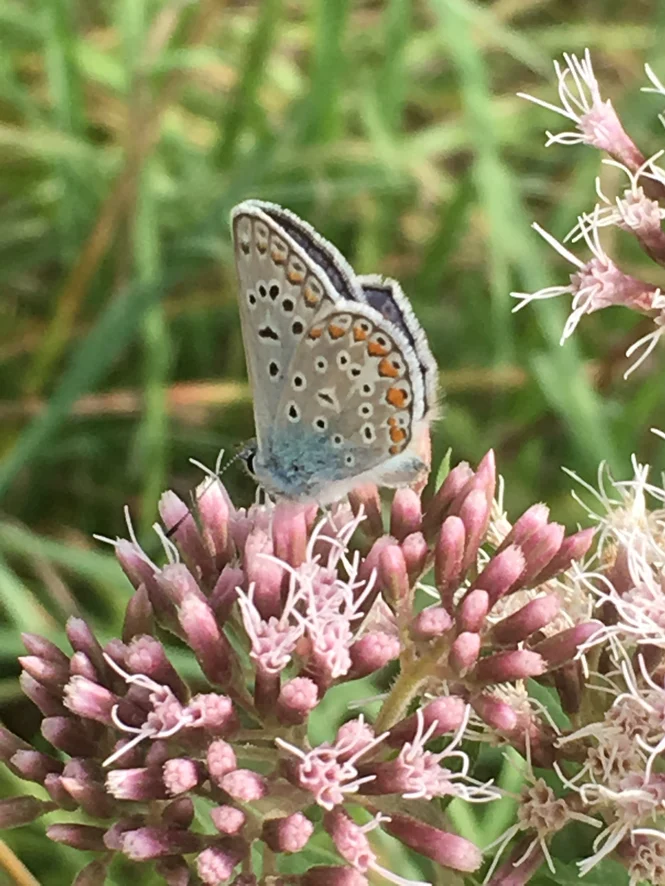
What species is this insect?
Polyommatus icarus
